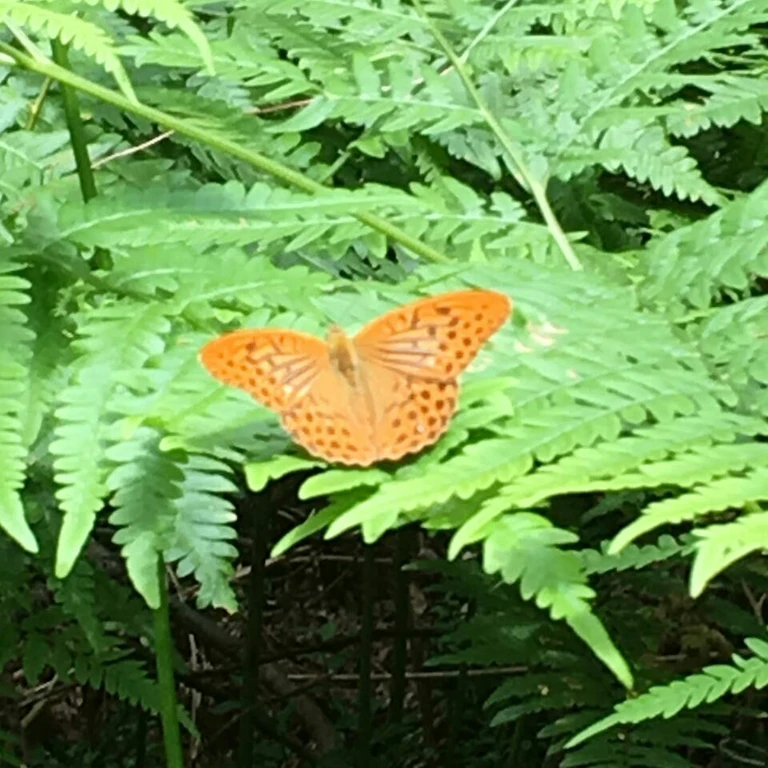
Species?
Argynnis paphia
